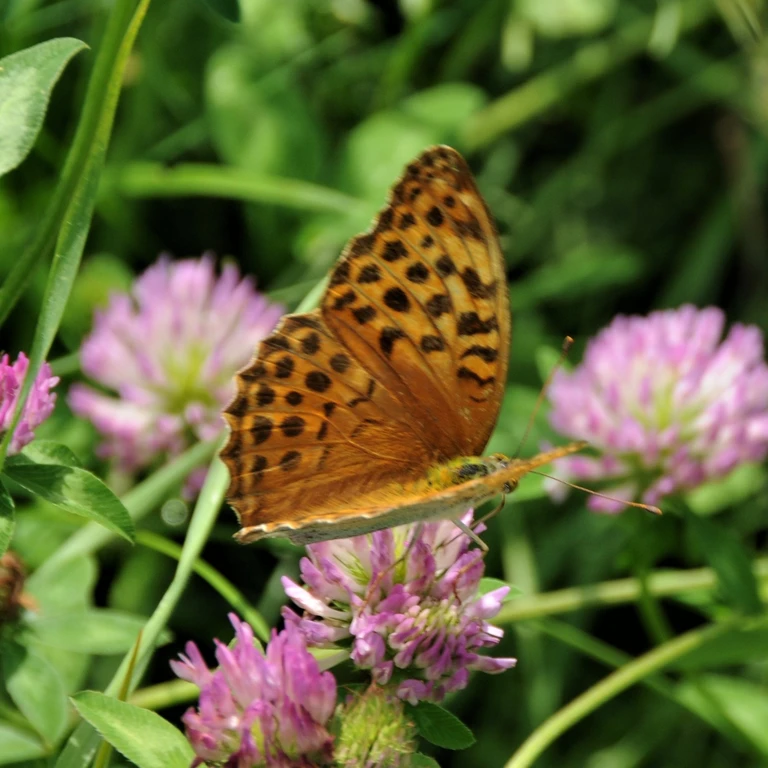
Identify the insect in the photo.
Argynnis paphia
